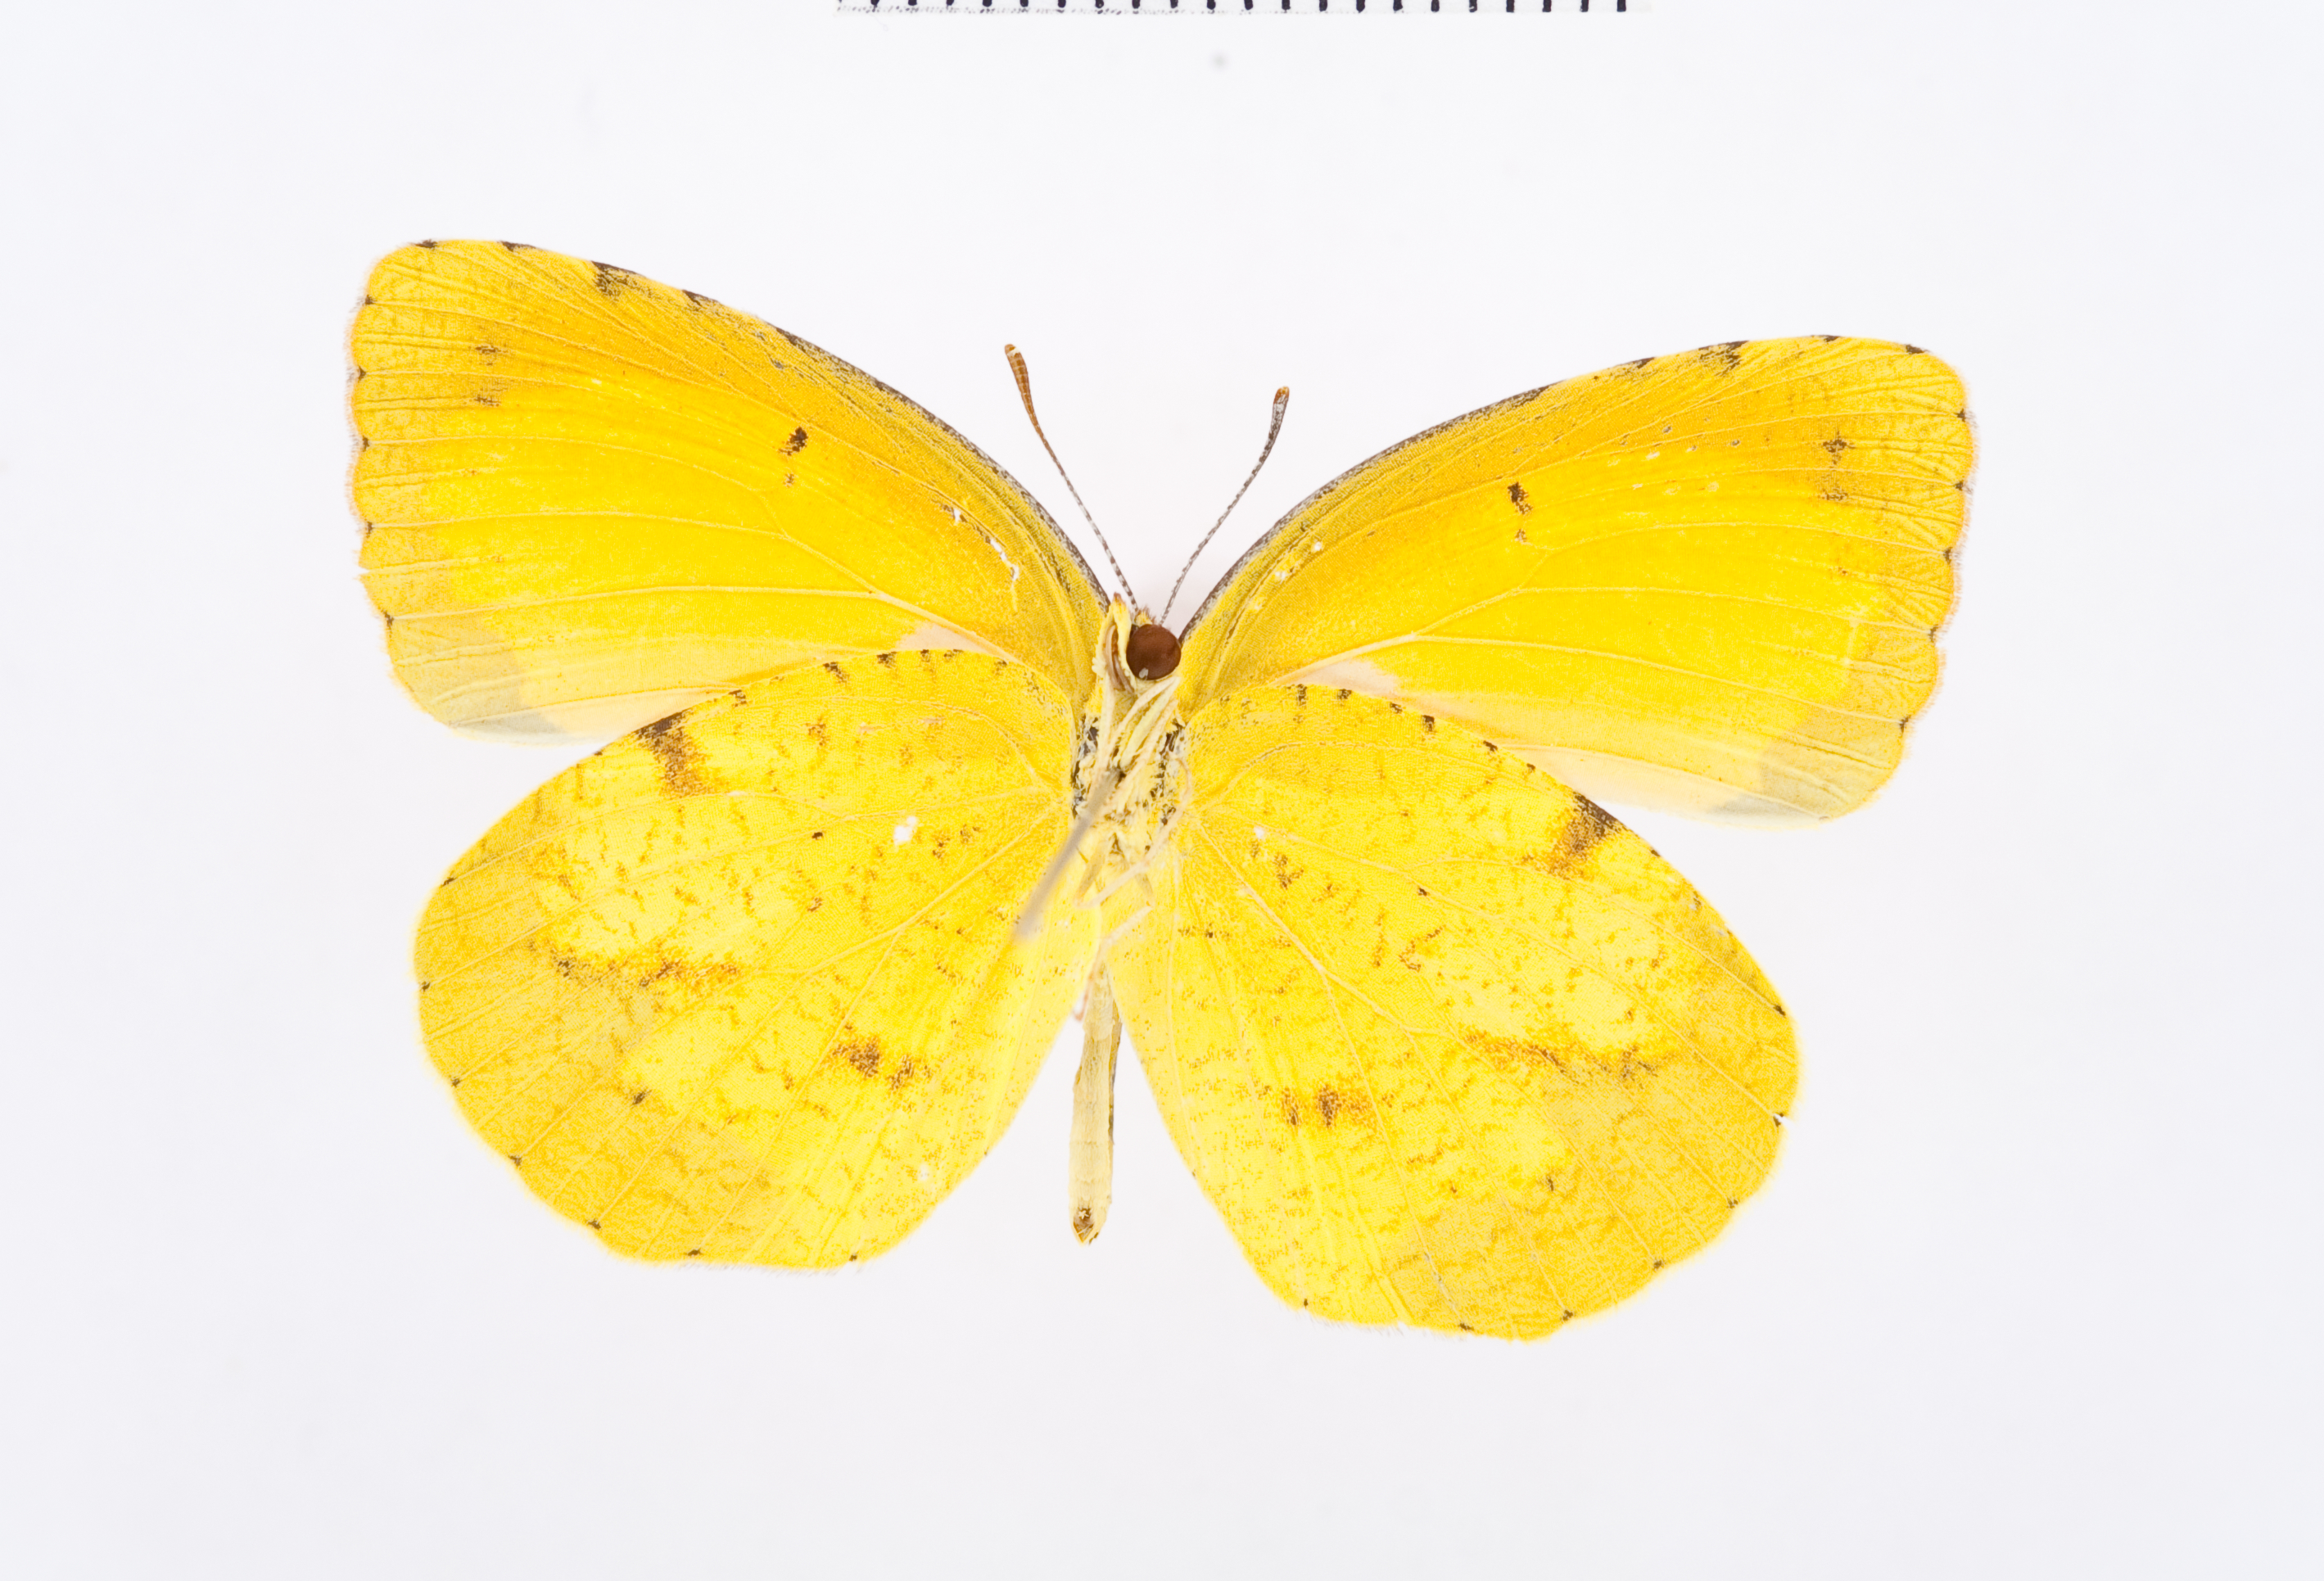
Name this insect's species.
Abaeis nicippe
